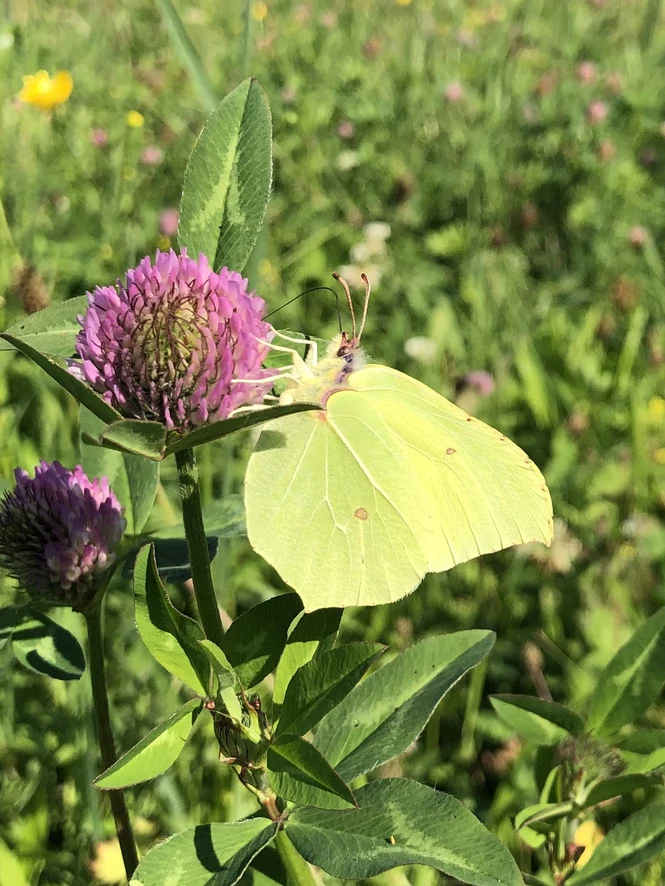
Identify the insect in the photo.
Gonepteryx rhamni
